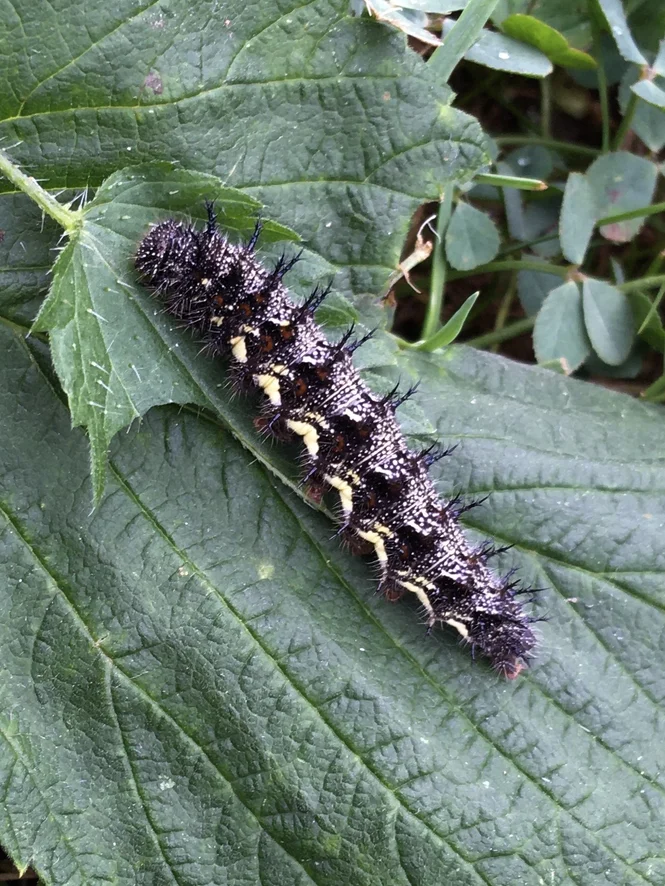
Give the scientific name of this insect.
Vanessa atalanta
